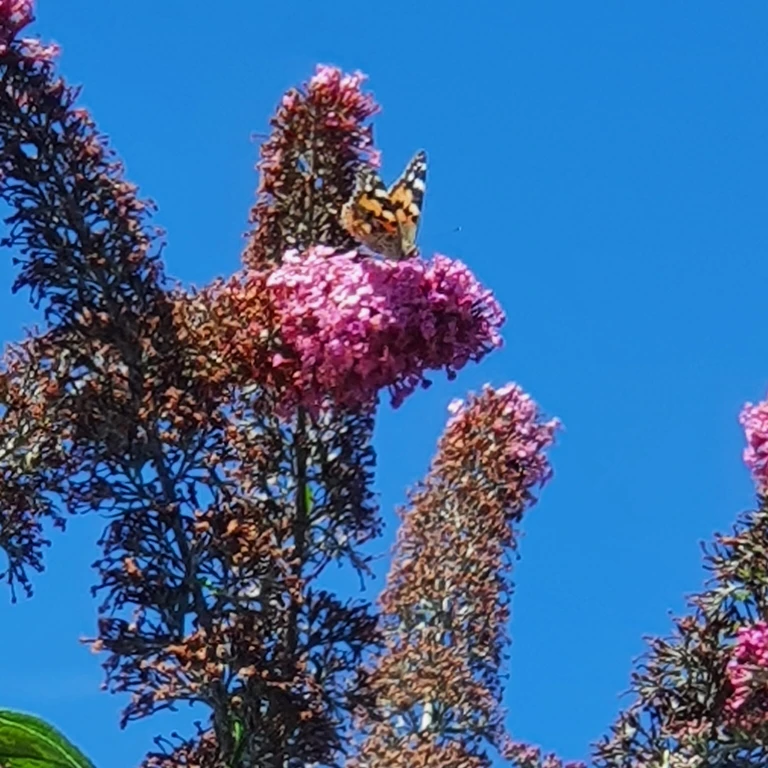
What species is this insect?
Vanessa cardui
